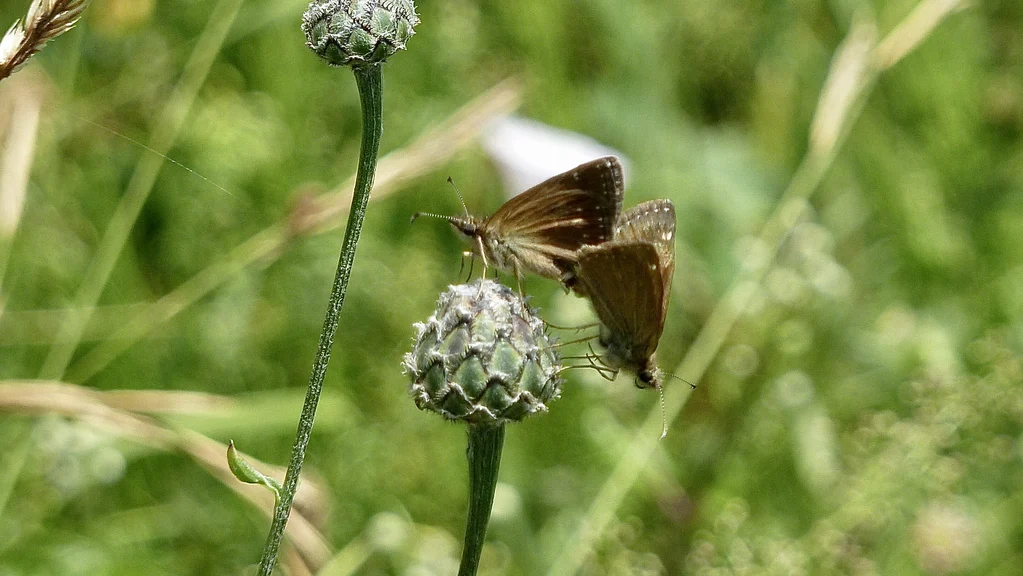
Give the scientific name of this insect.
Erynnis tages
